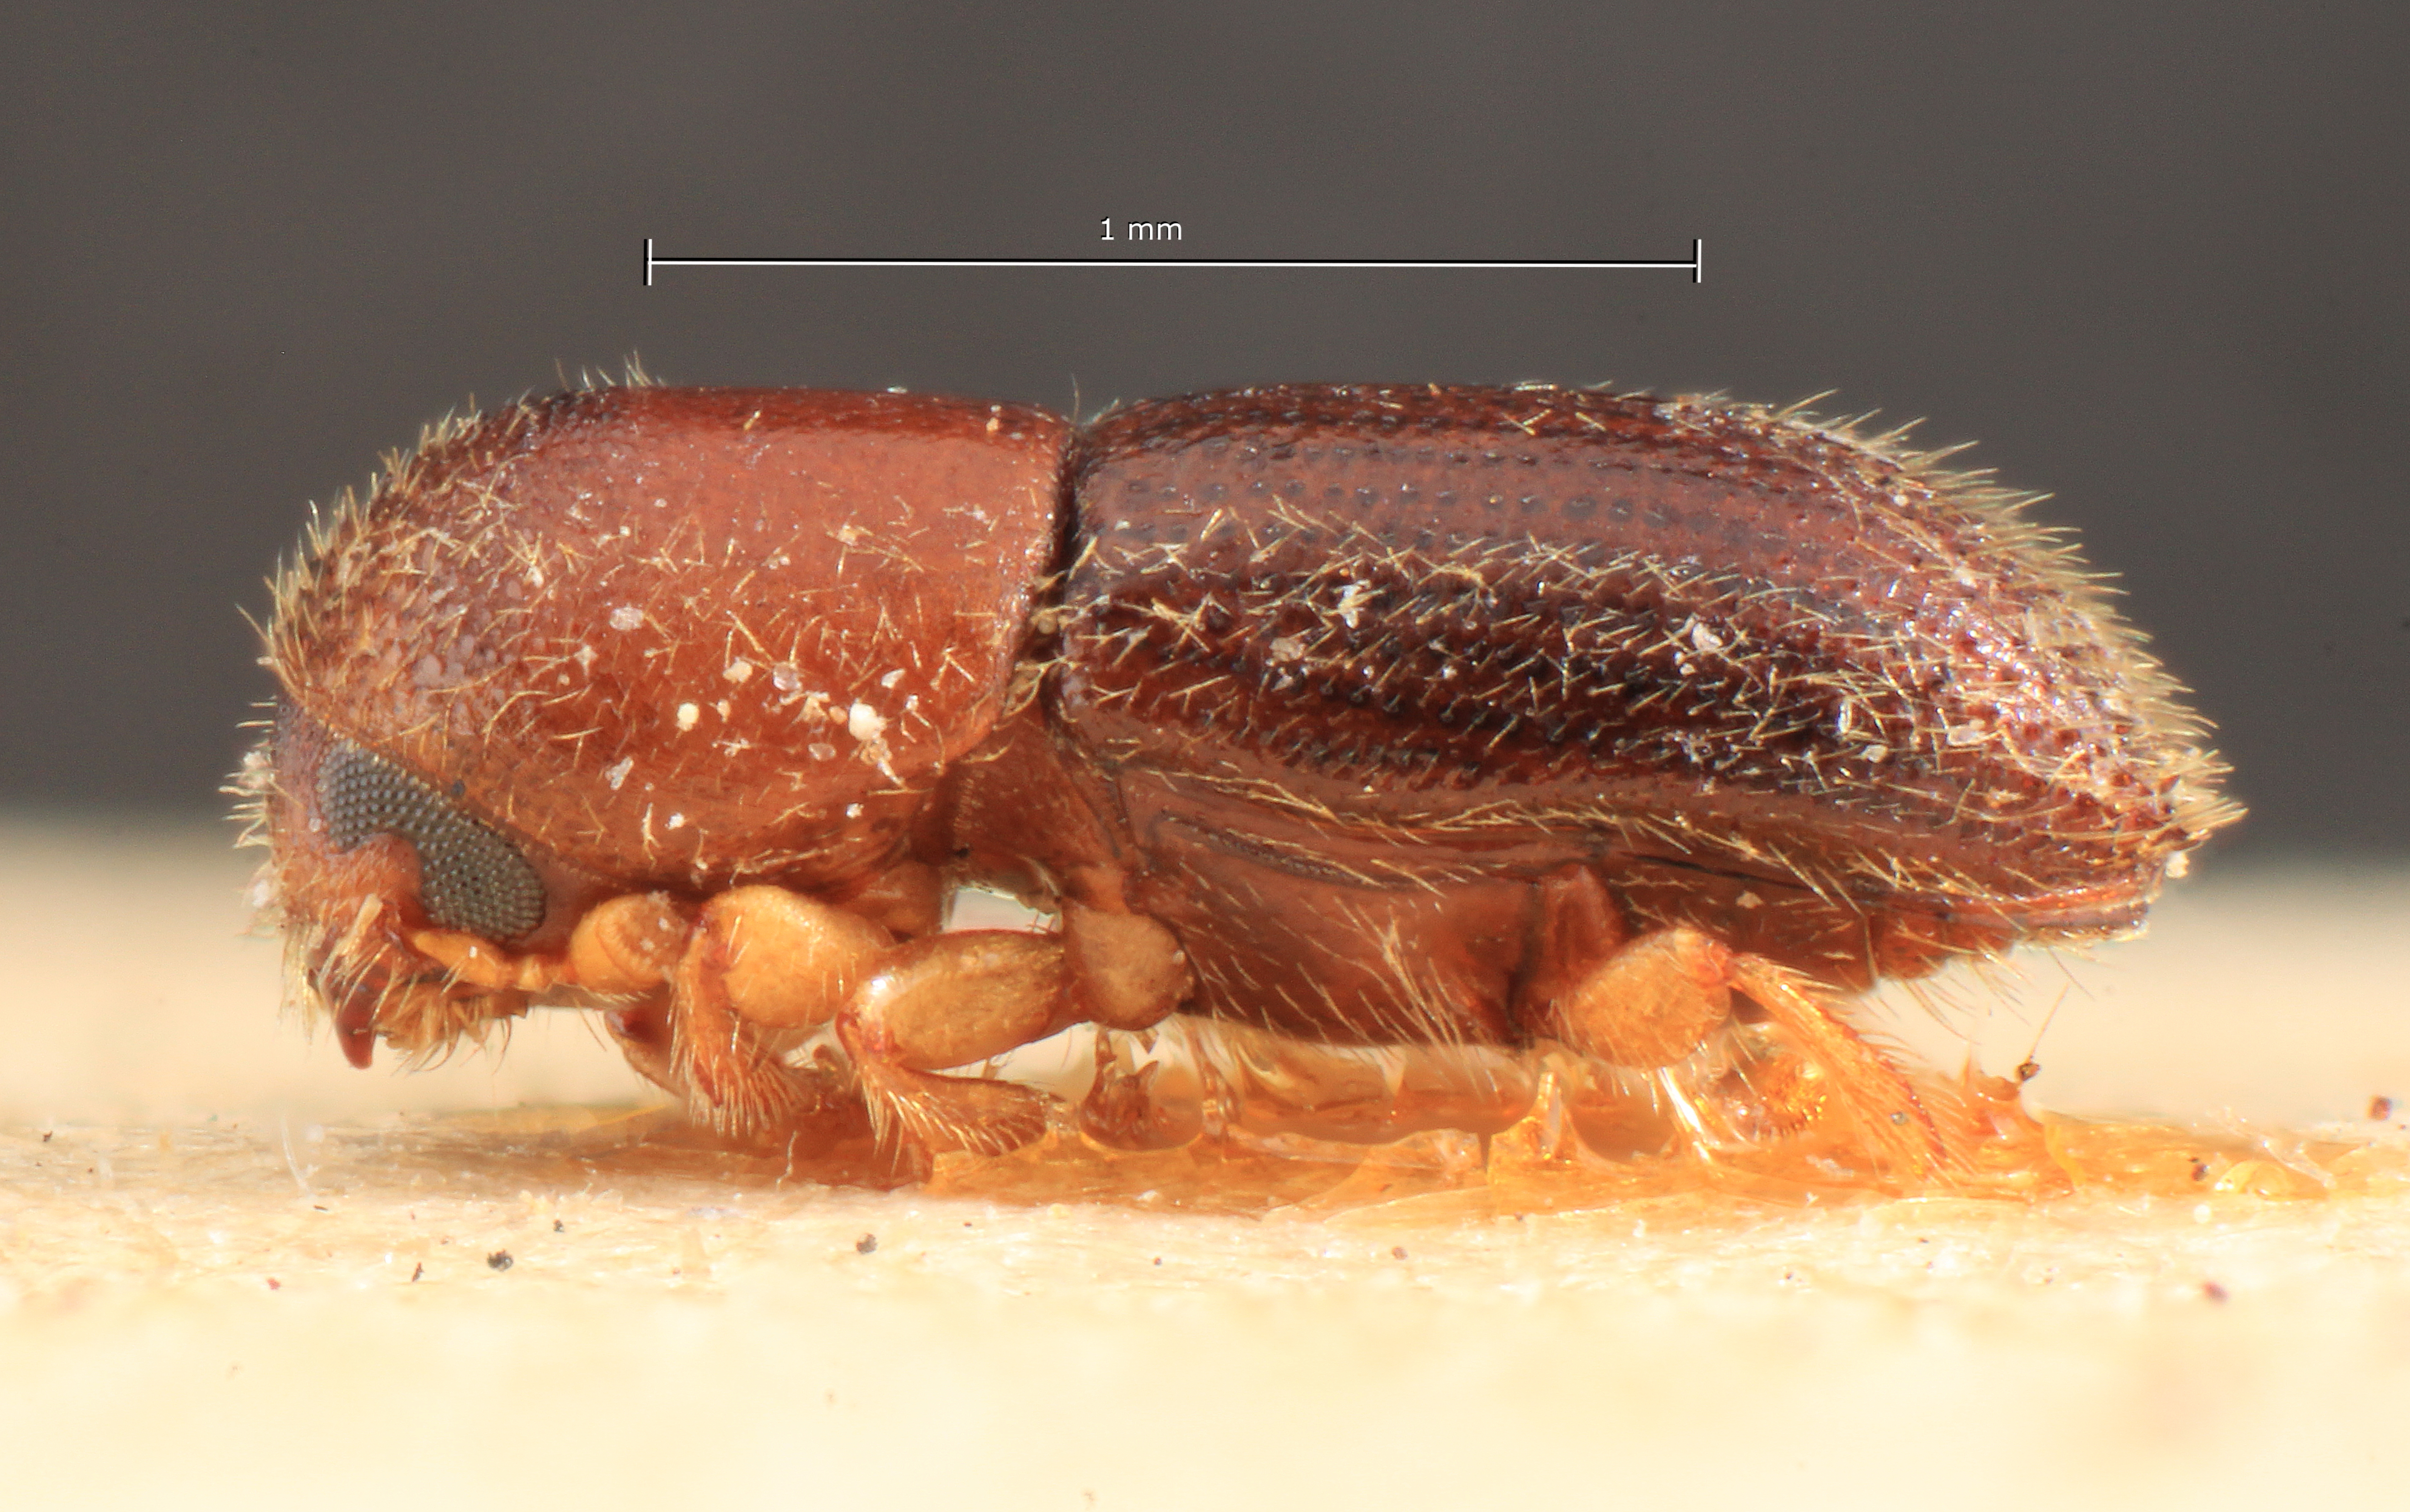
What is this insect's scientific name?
Xyleborus collarti
